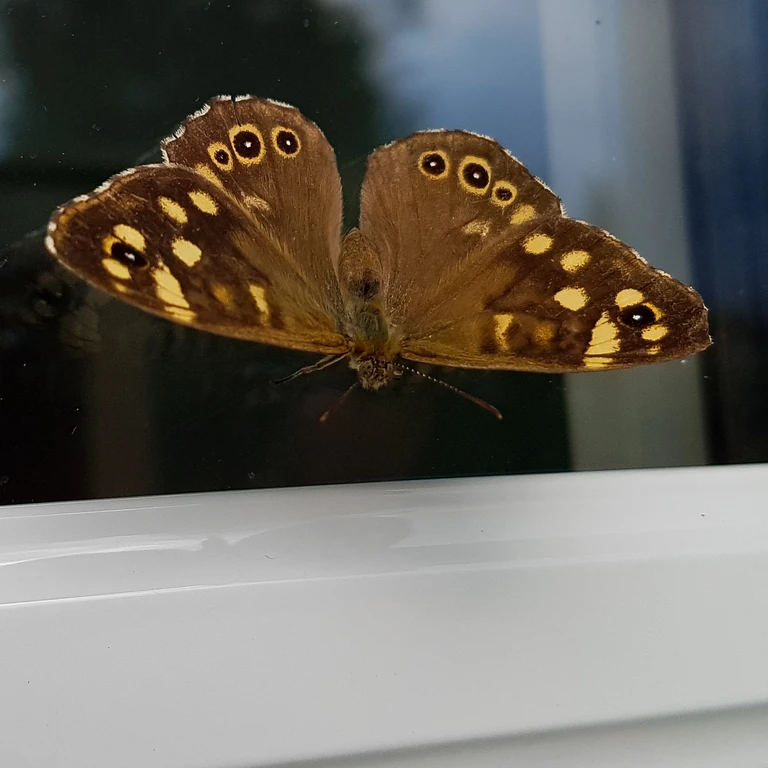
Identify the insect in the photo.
Pararge aegeria
